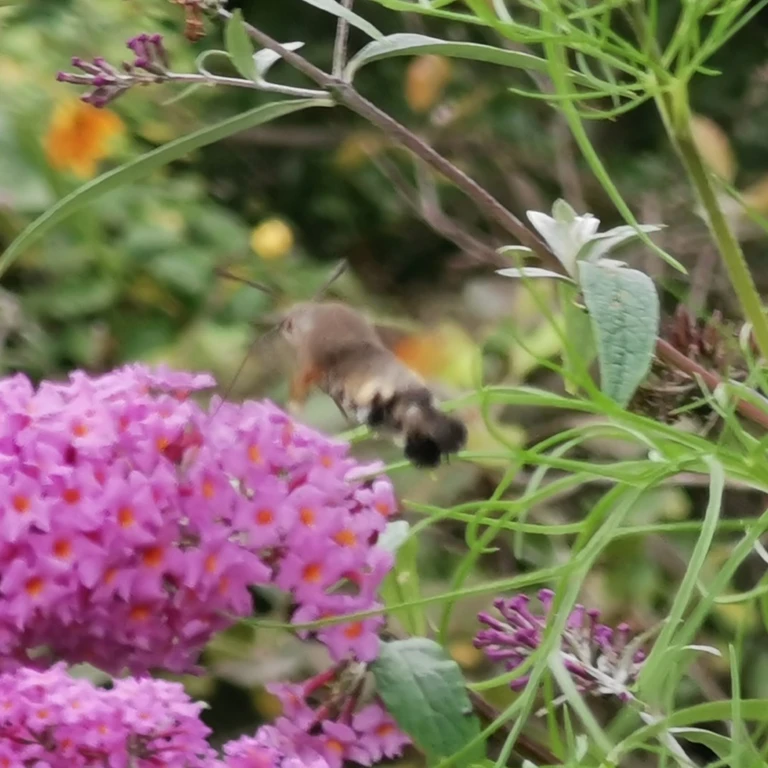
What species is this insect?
Macroglossum stellatarum
